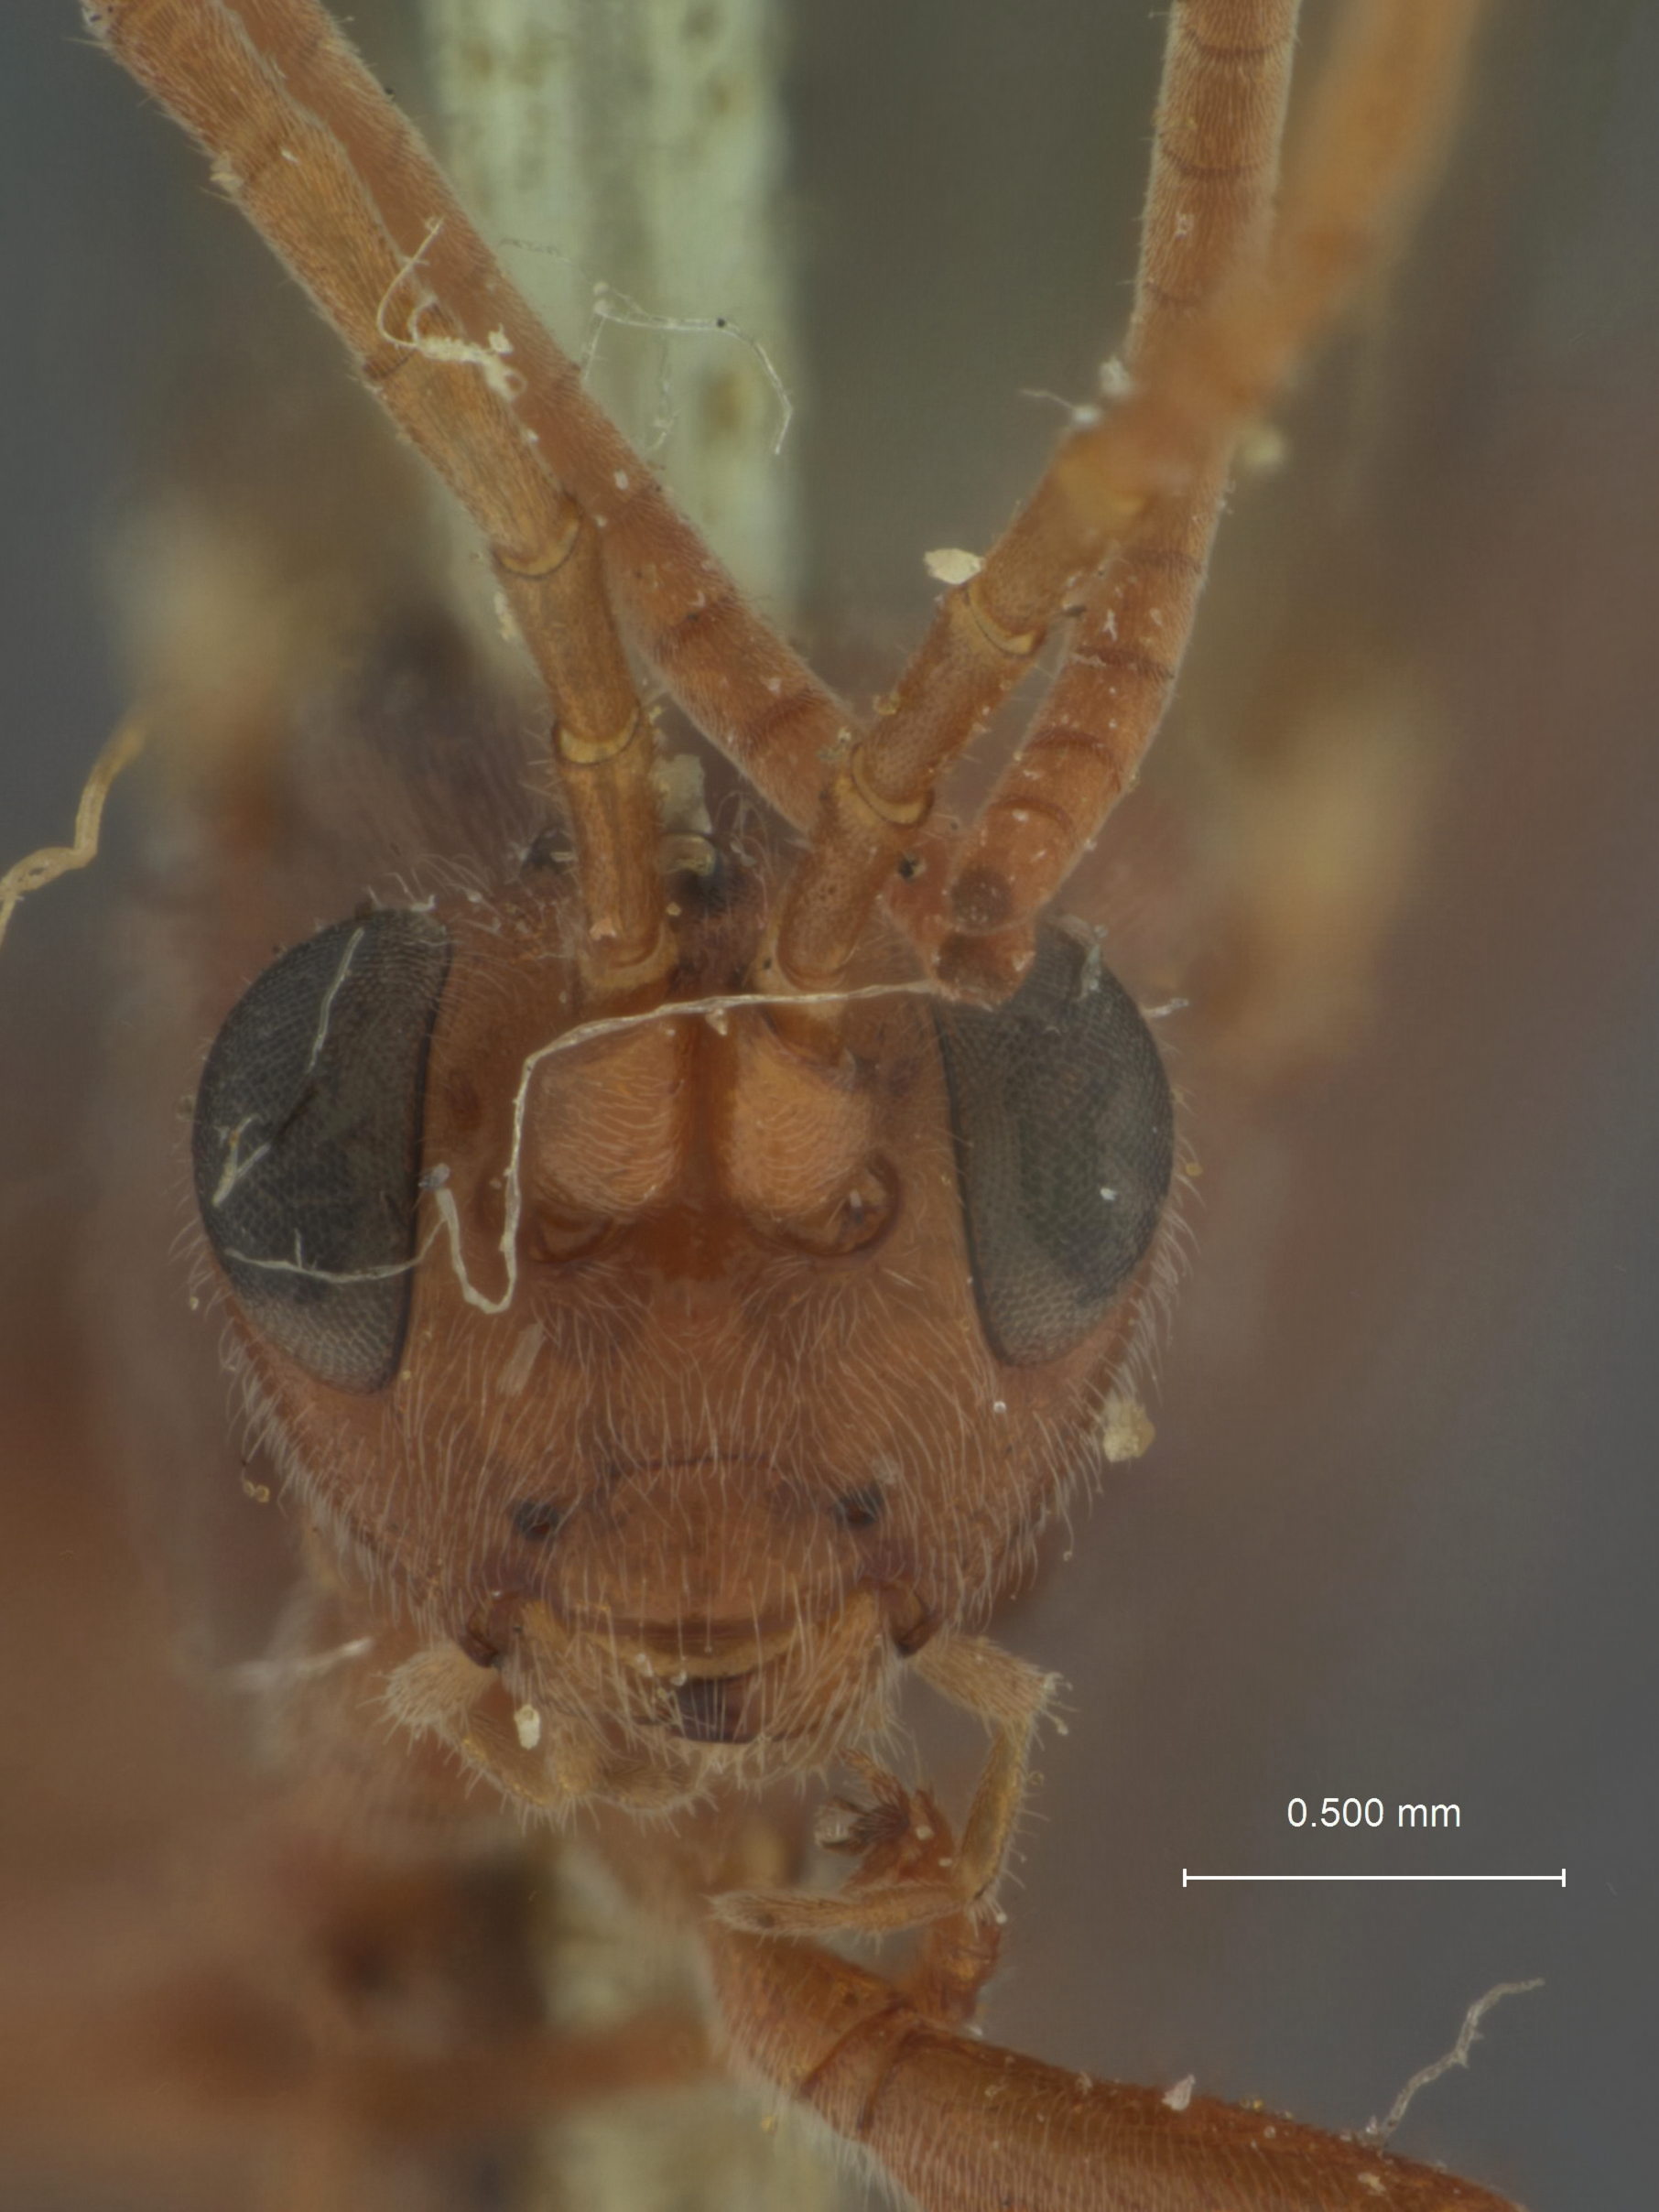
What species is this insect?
Stiboscopus ferrugineus
